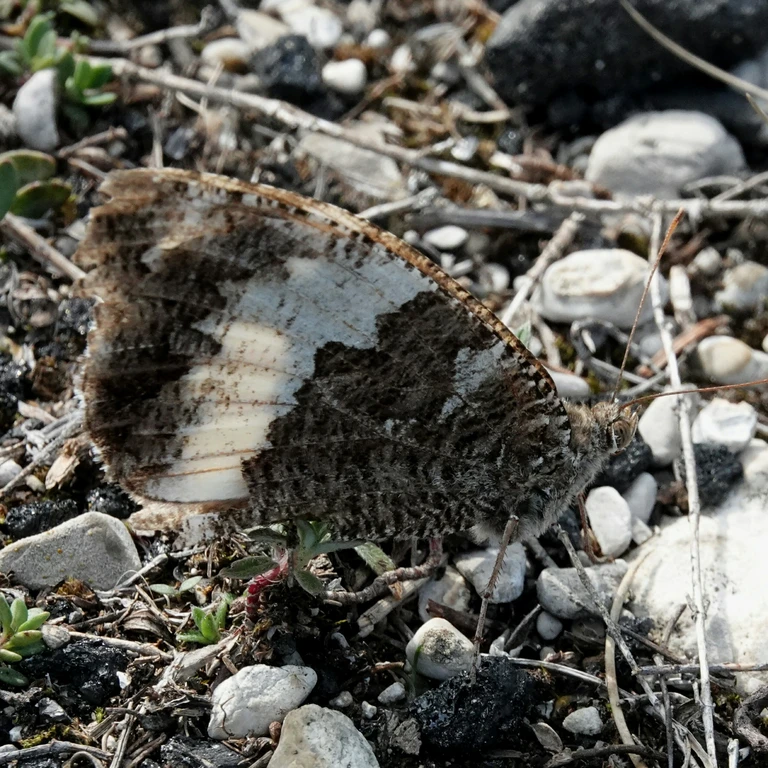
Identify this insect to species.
Brintesia circe
